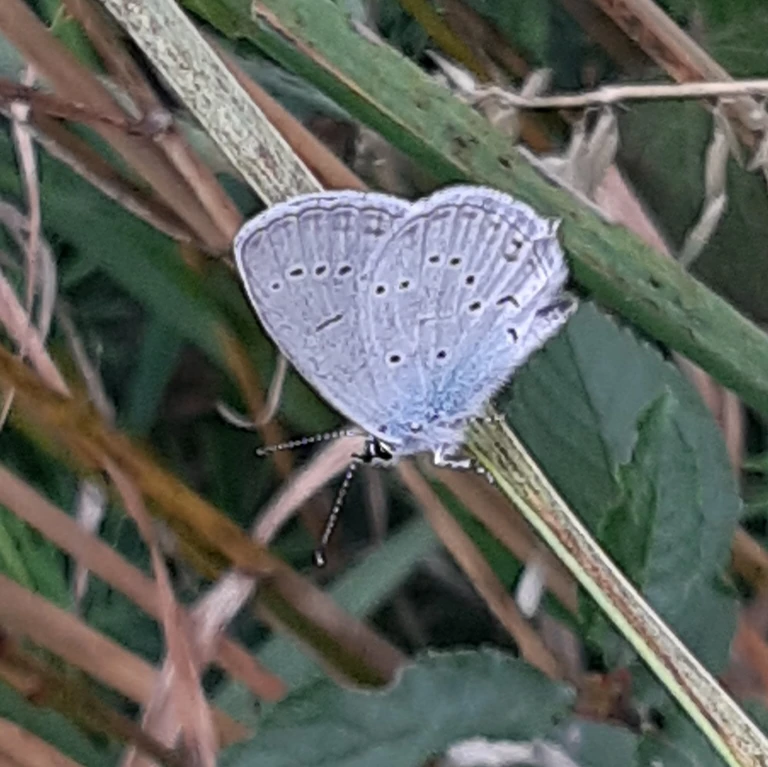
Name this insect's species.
Cupido decolorata (also Elkalyce decolorata)
